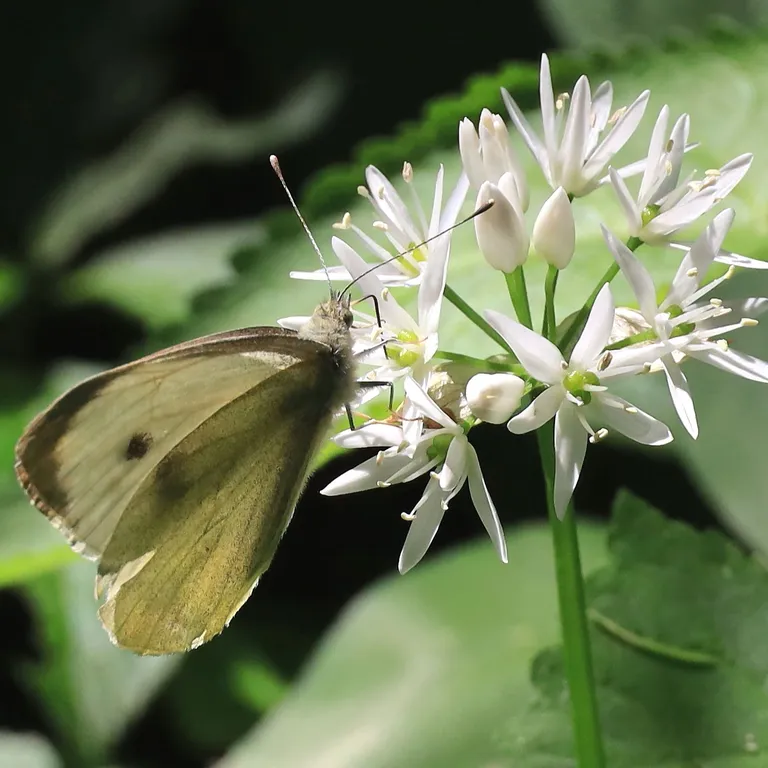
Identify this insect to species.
Pieris brassicae
